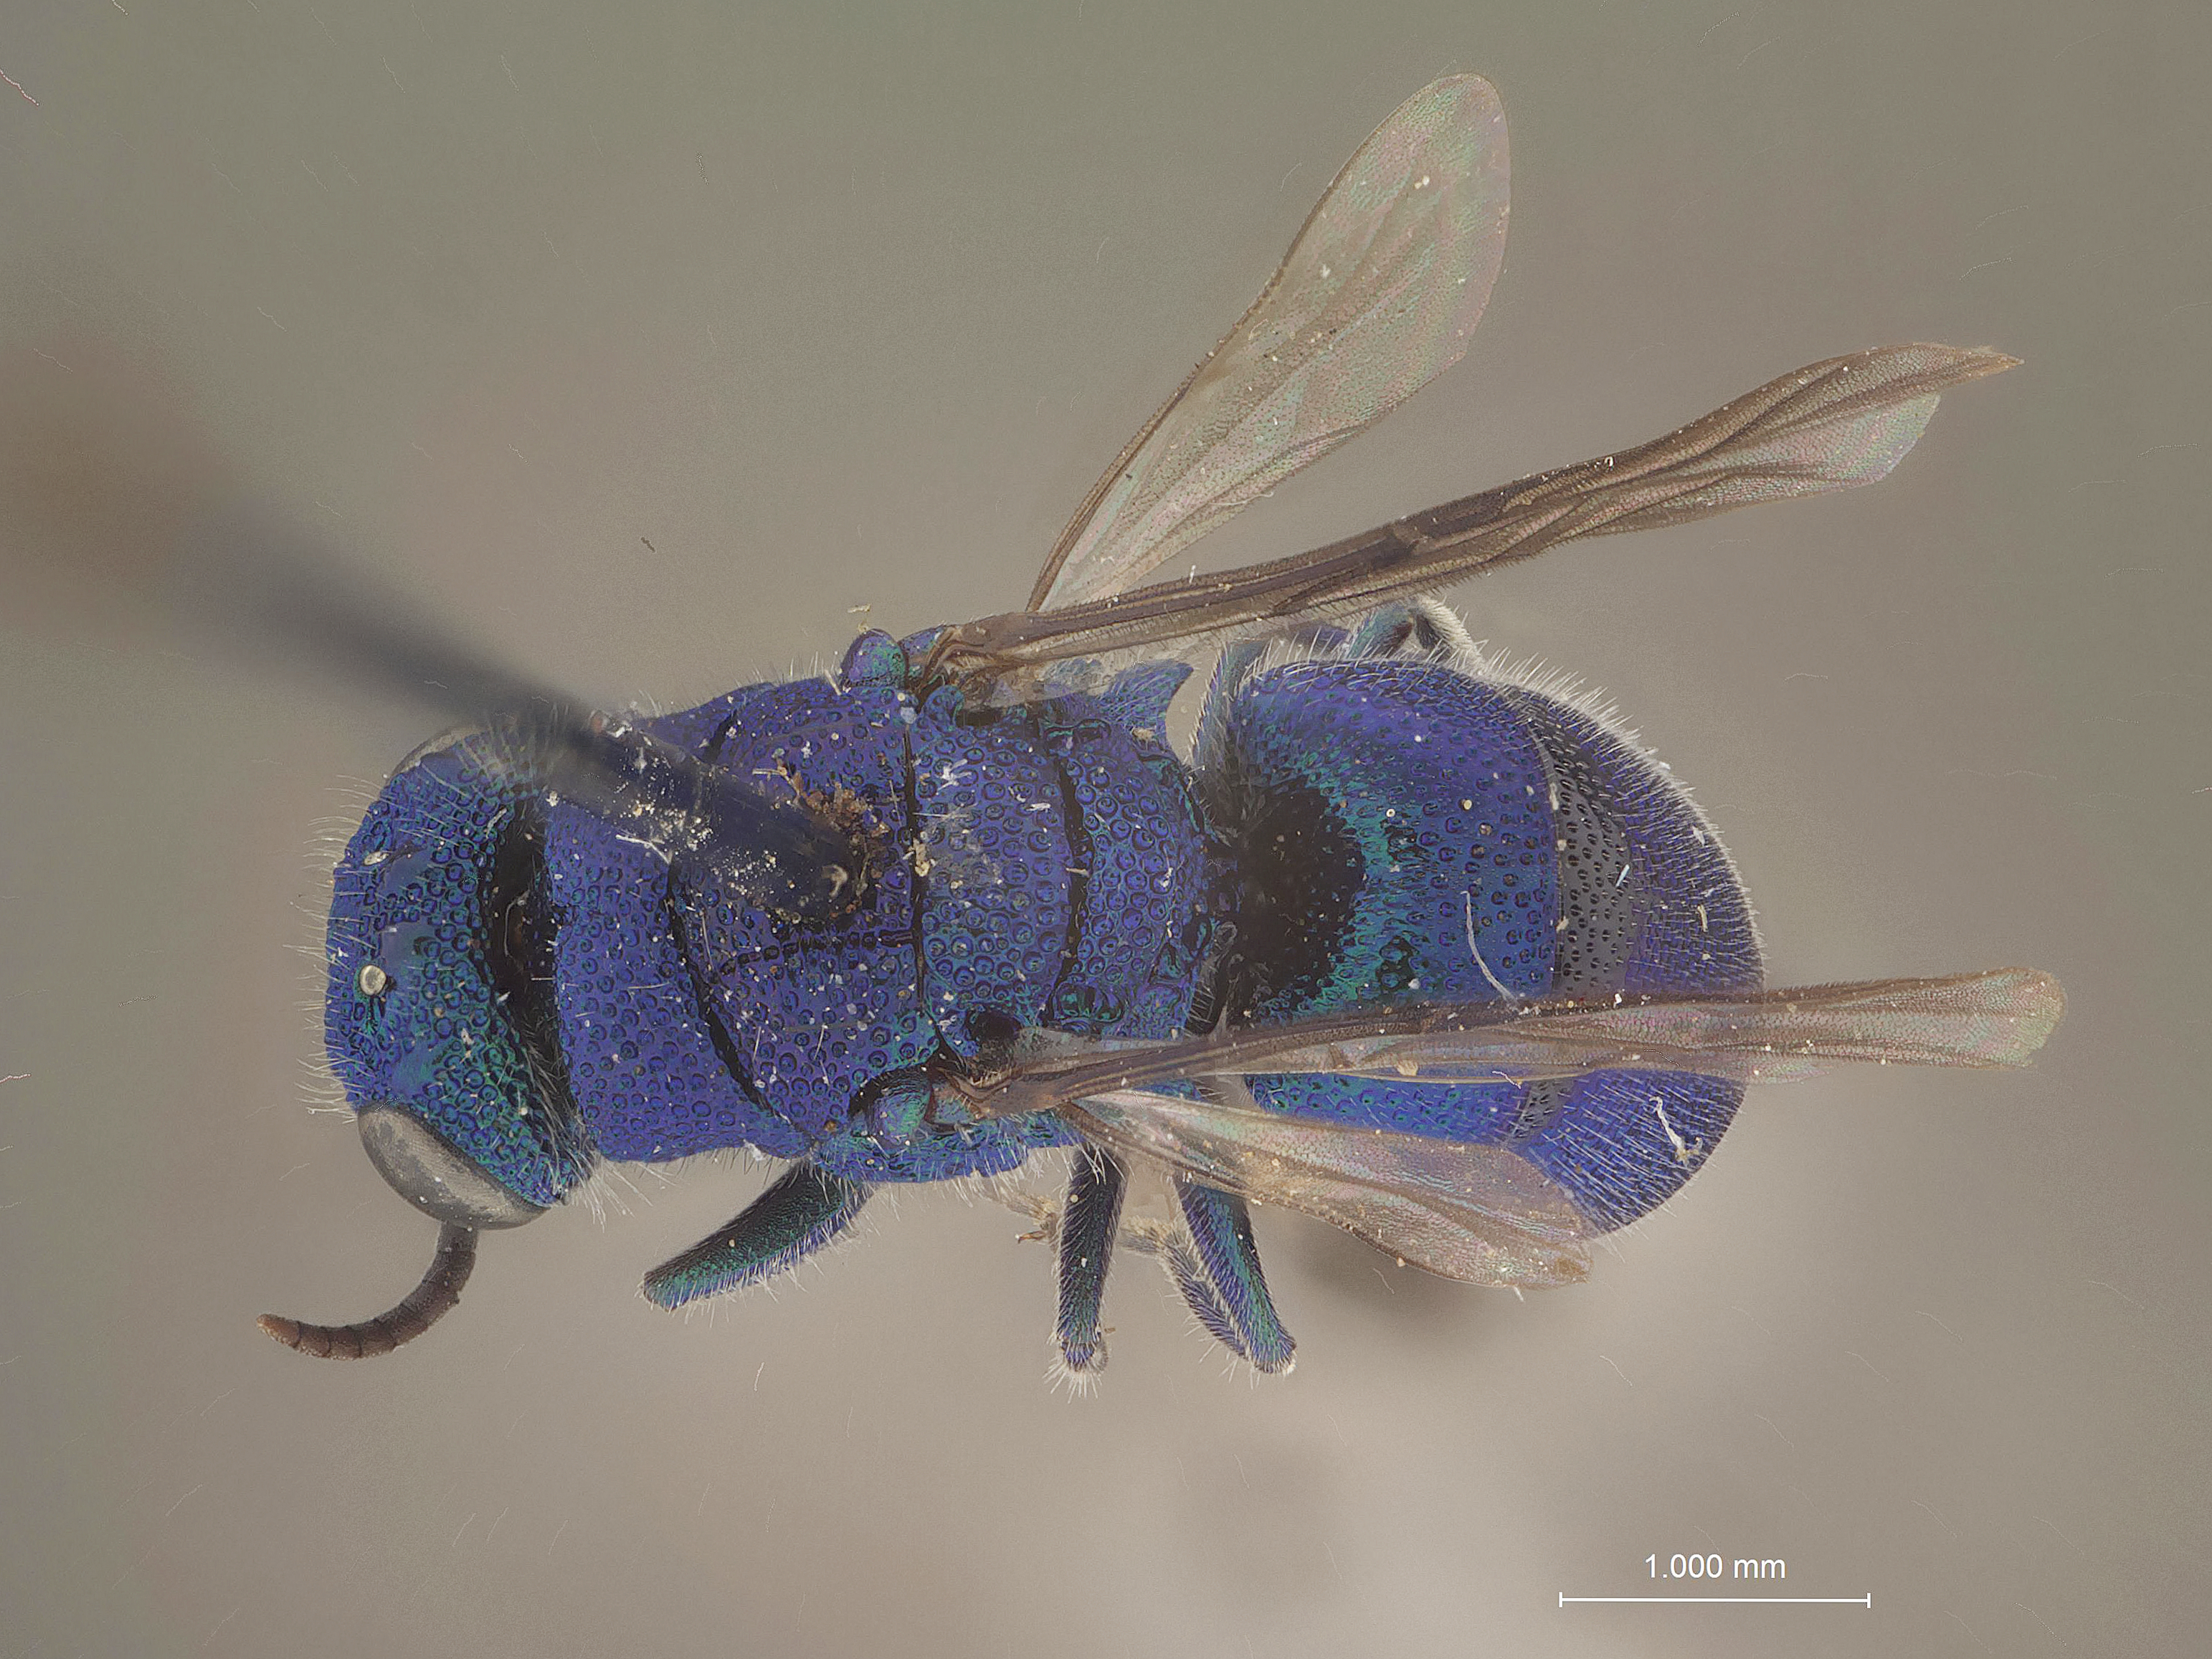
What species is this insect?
Chrysis enhuycki
